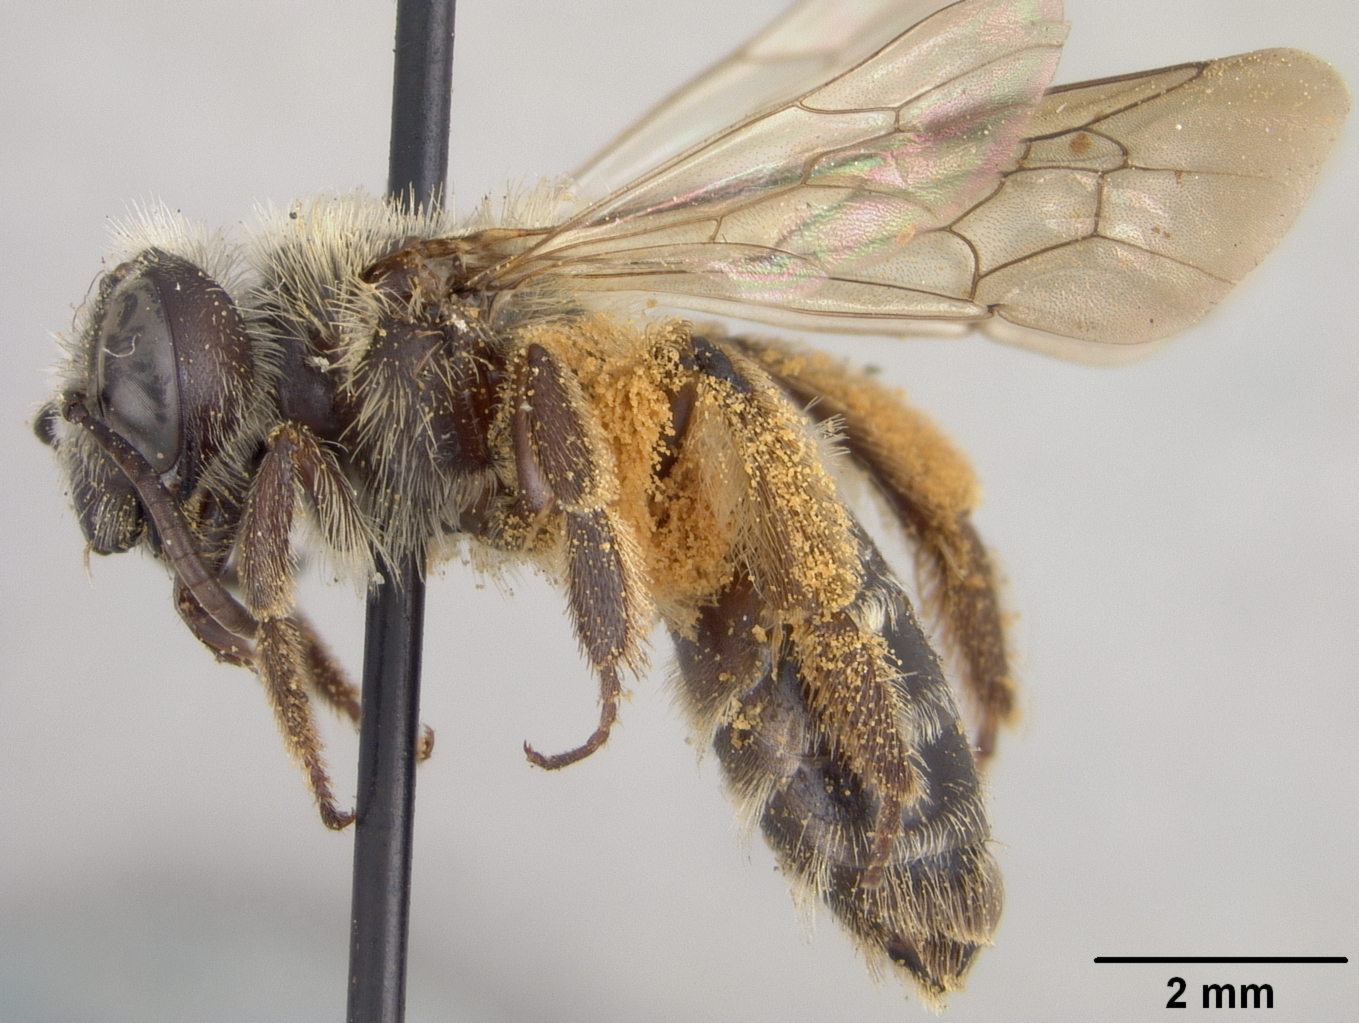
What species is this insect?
Andrena recta
